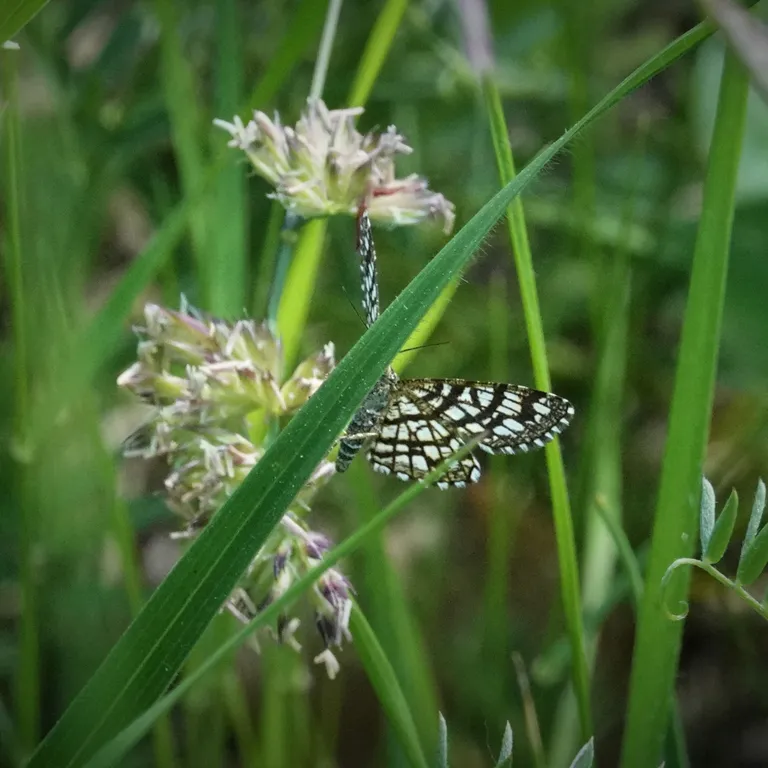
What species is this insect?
Chiasmia clathrata
